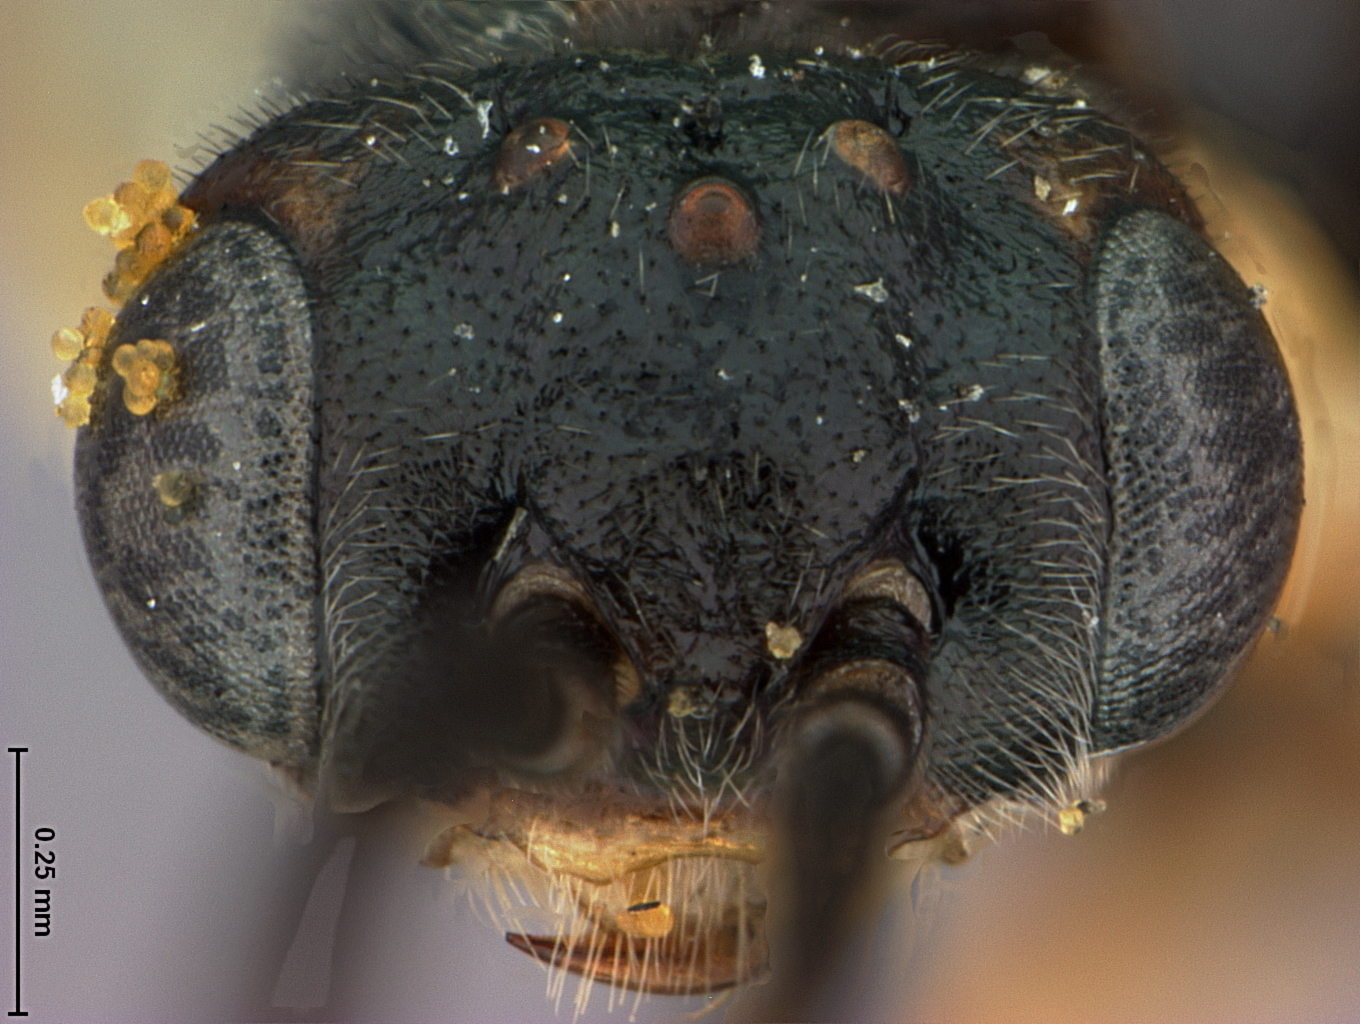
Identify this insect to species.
Pontania pumila
